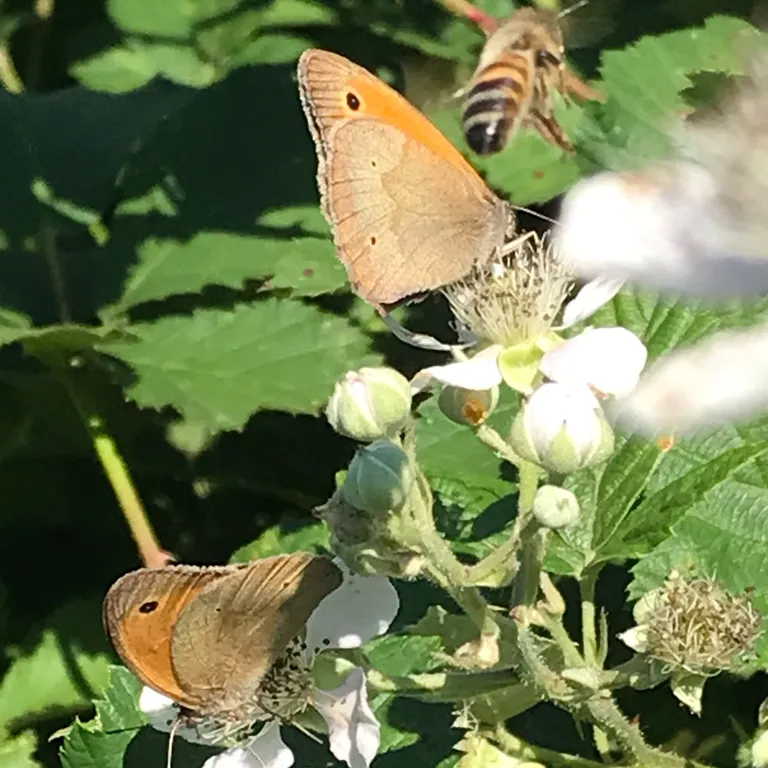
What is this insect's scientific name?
Maniola jurtina
